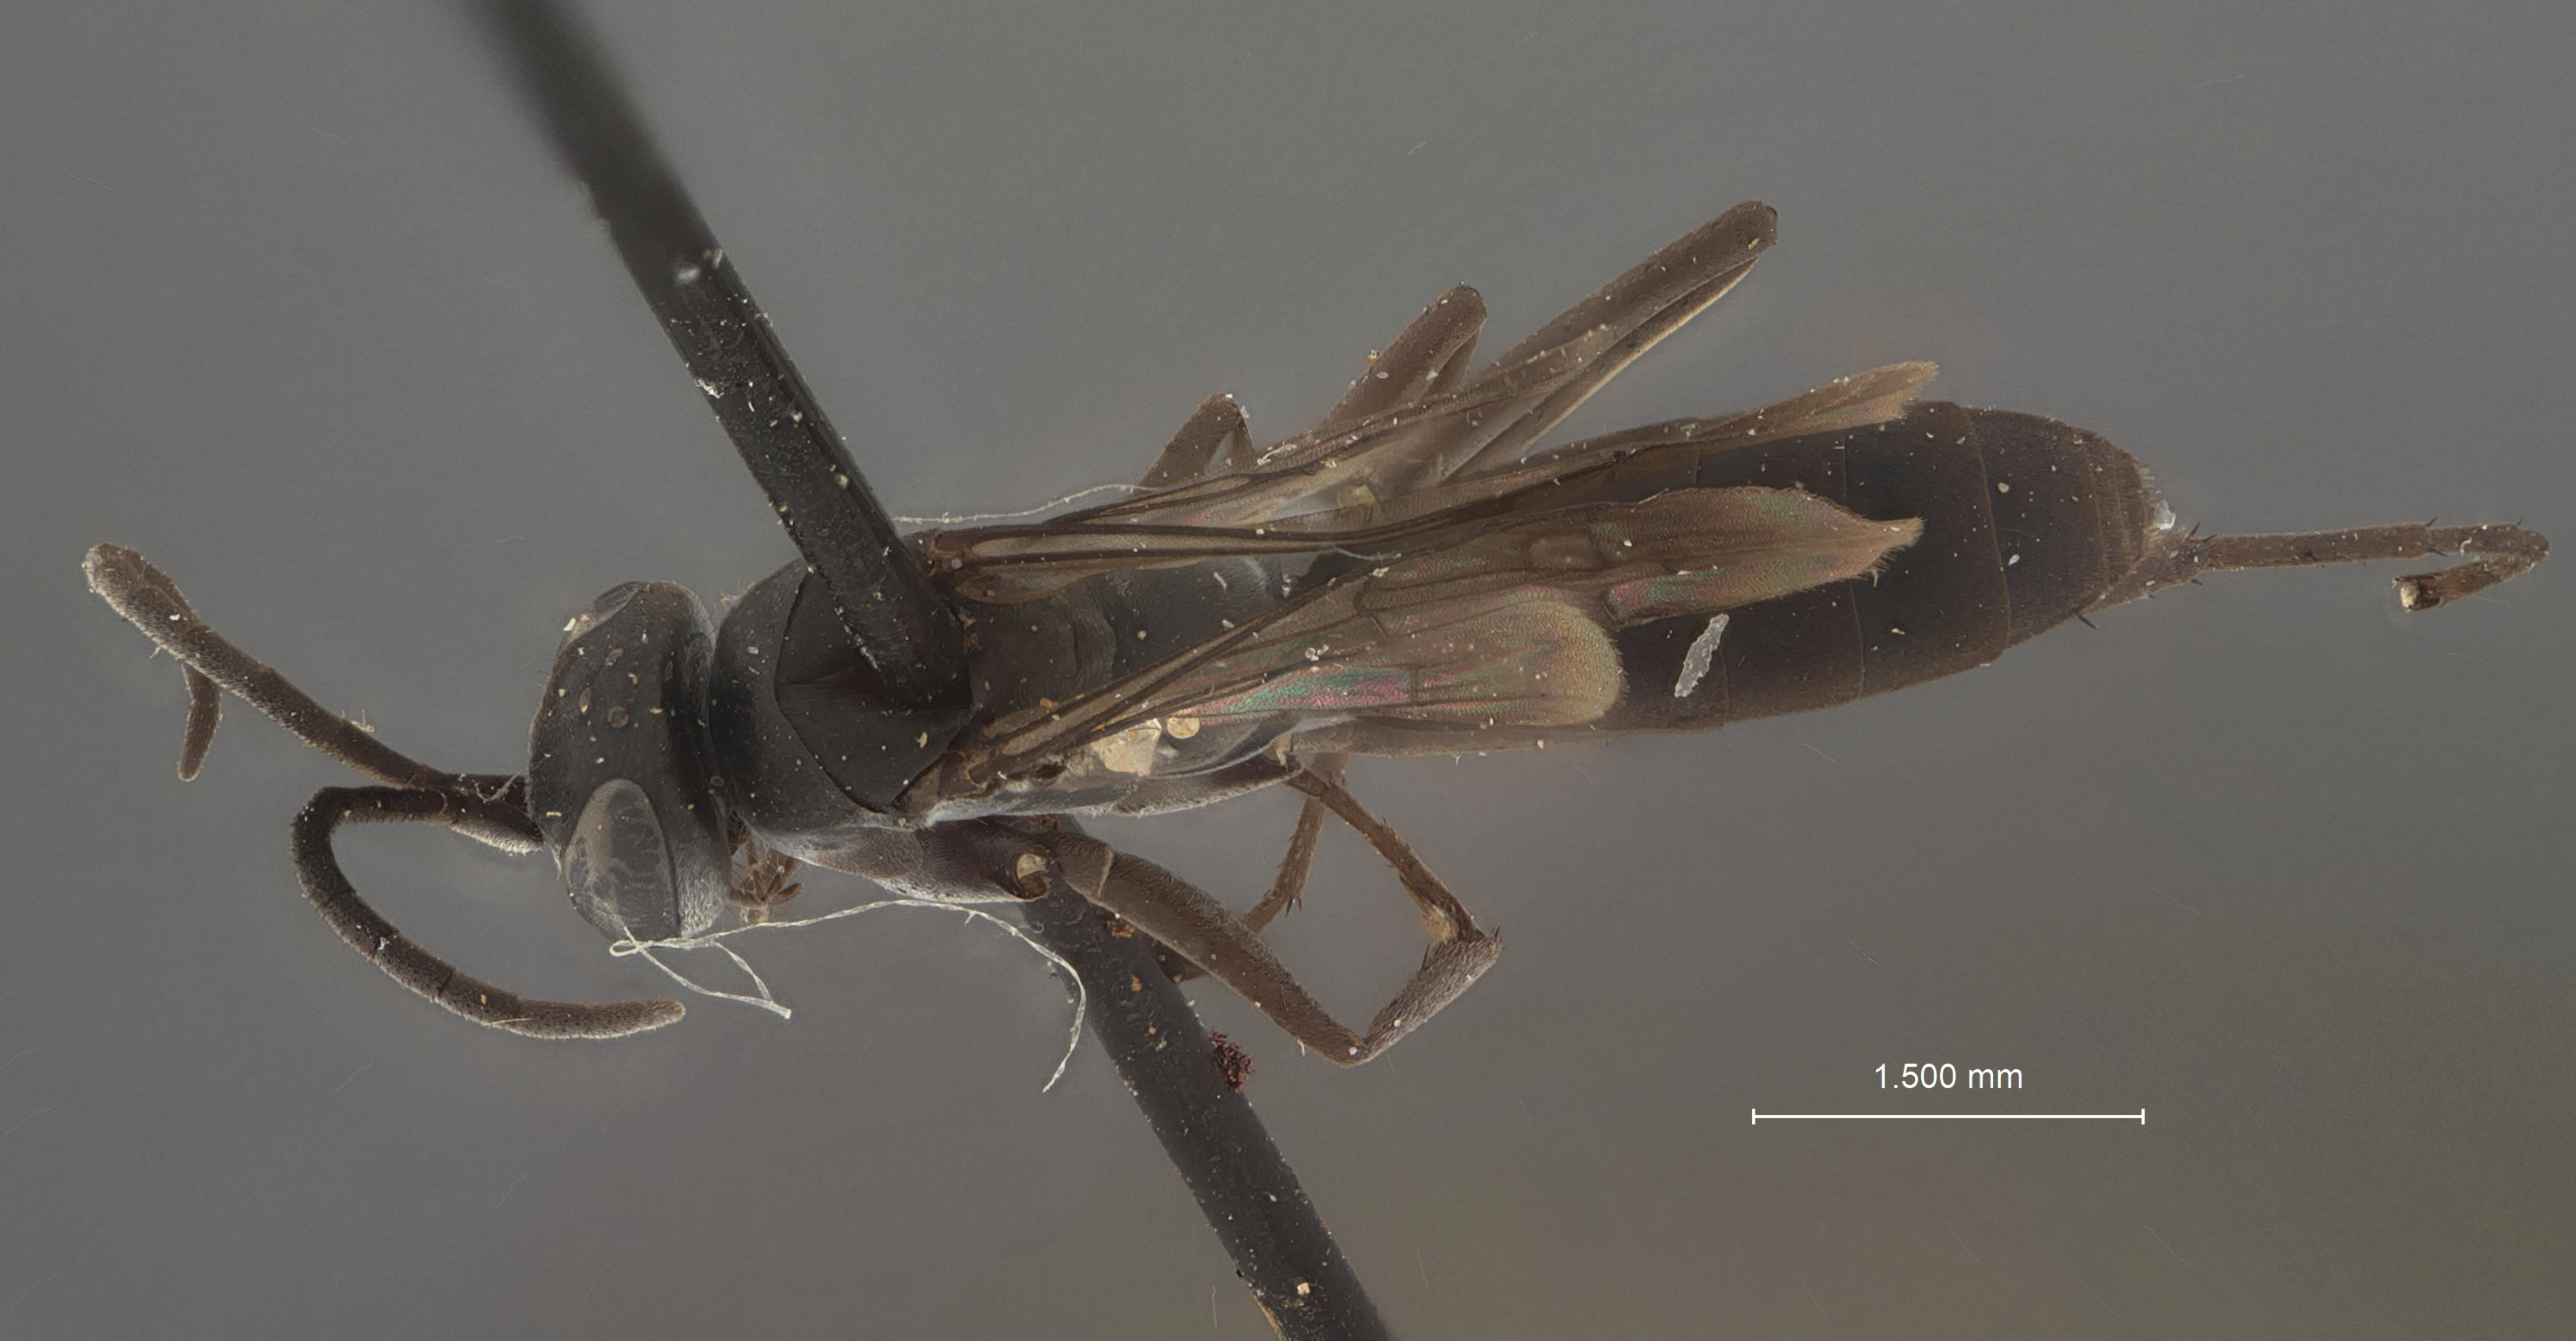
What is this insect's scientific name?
Anoplius krombeini
